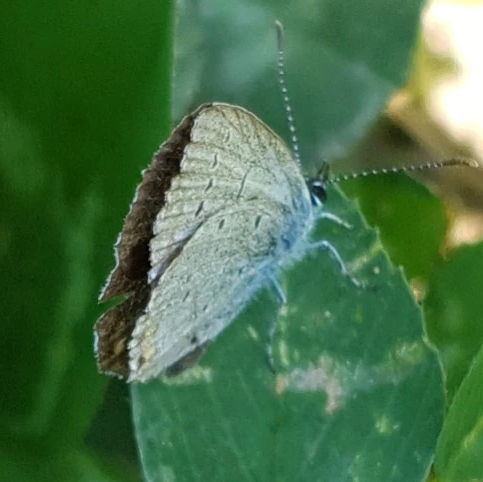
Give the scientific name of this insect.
Cupido argiades (also Elkalyce argiades)
